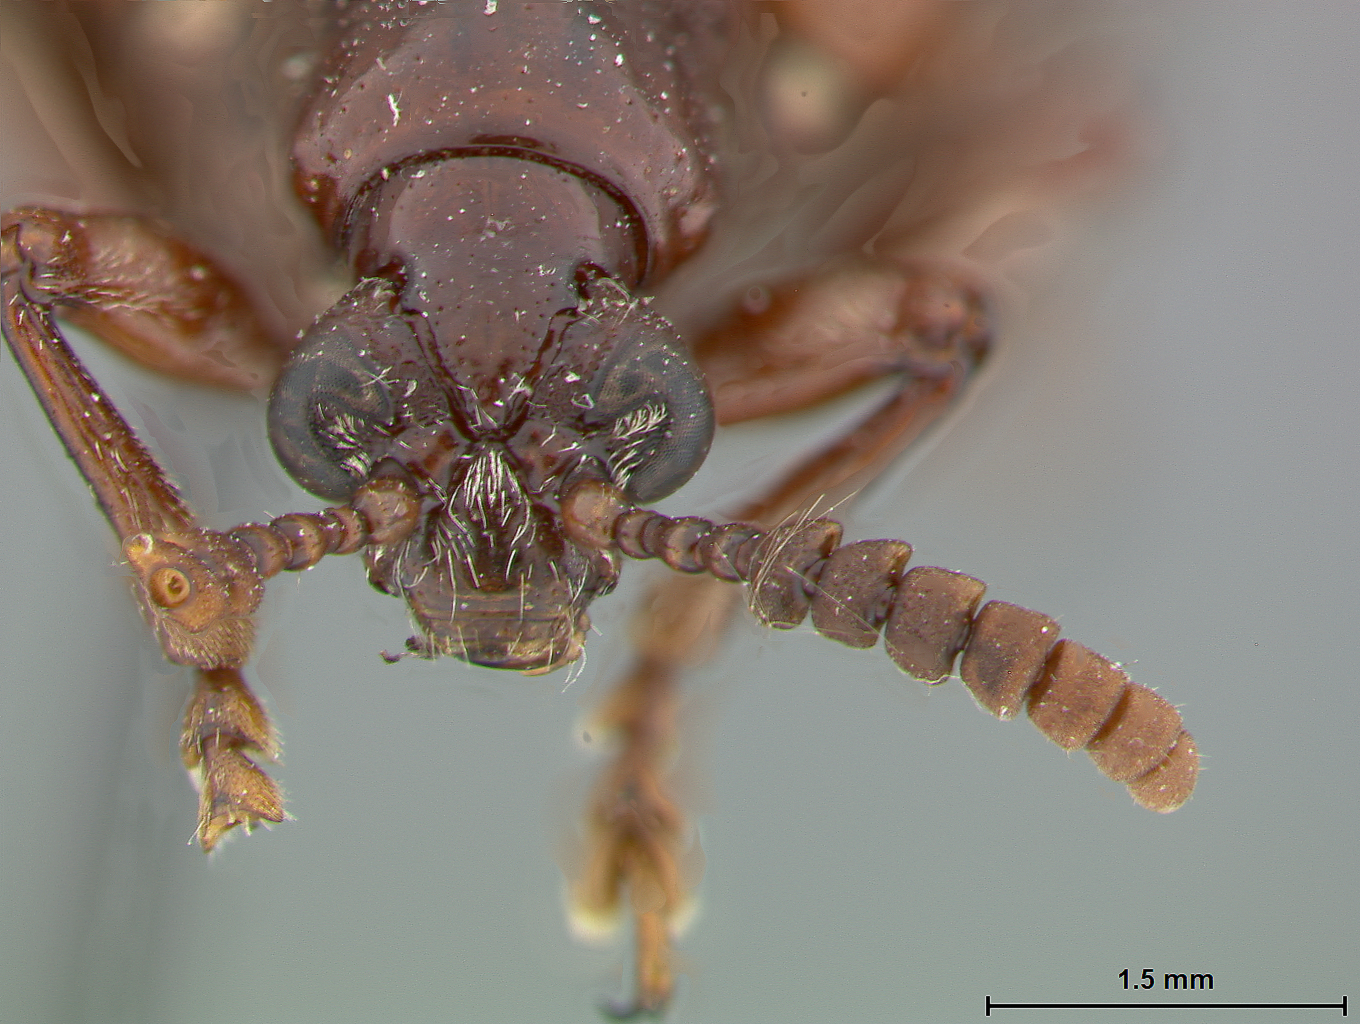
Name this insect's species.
Lilioceris seminigra
